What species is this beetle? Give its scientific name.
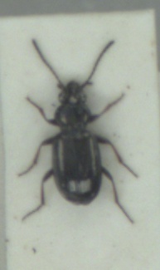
Bembidion properans
